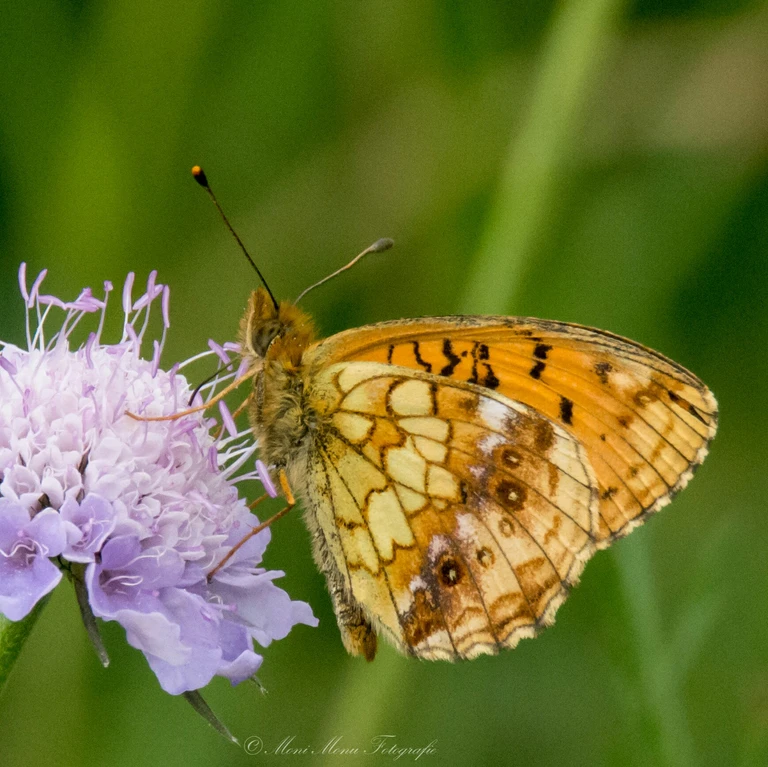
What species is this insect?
Brenthis ino
